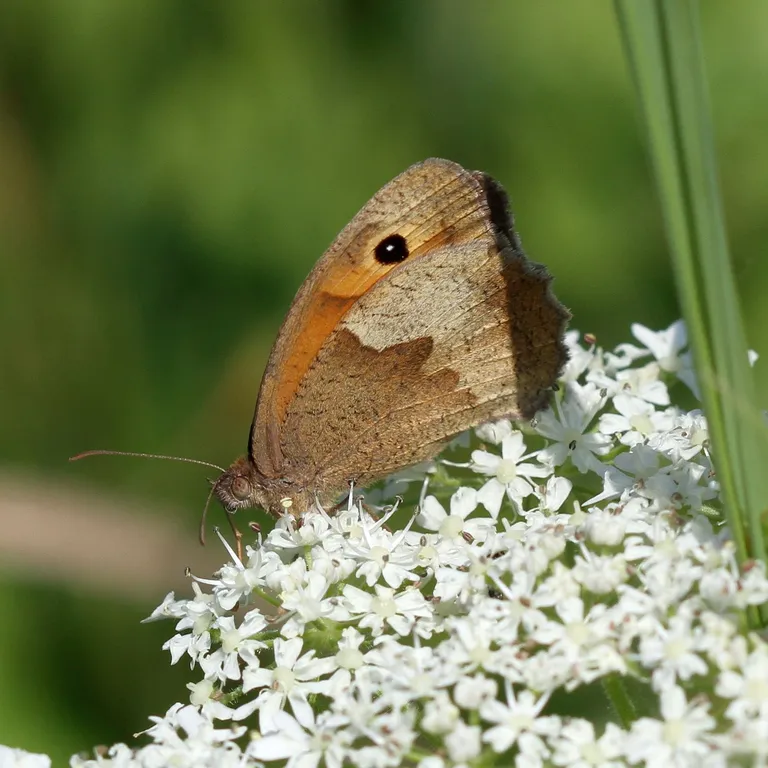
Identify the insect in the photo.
Maniola jurtina
